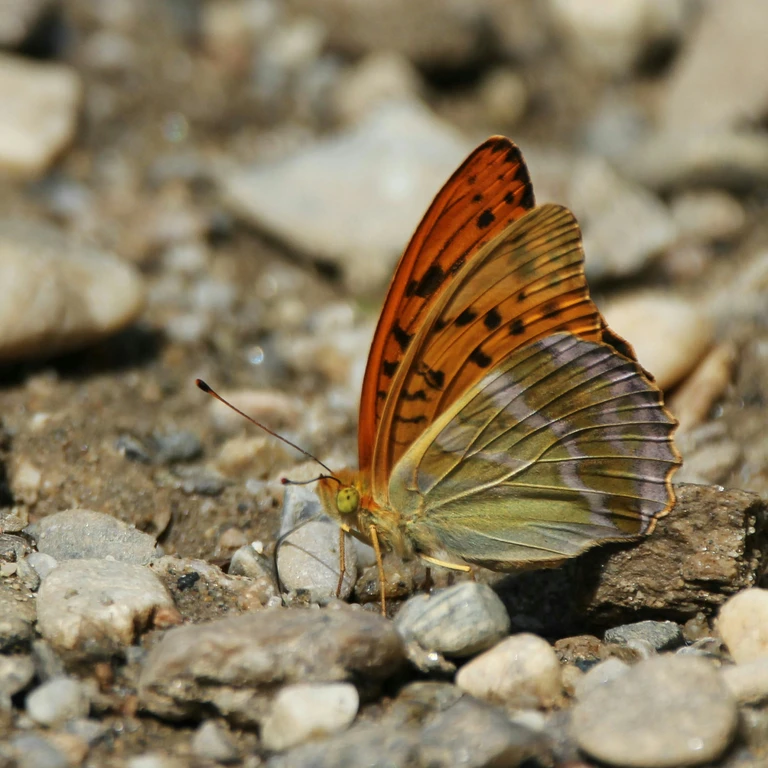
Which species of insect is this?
Argynnis paphia
